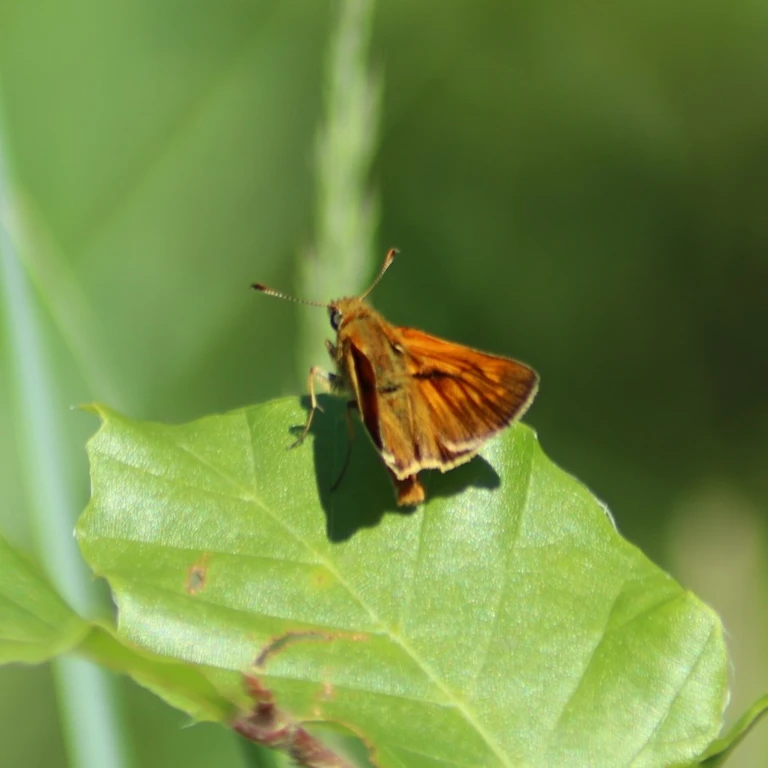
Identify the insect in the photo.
Ochlodes sylvanus (also Ochlodes venata)
